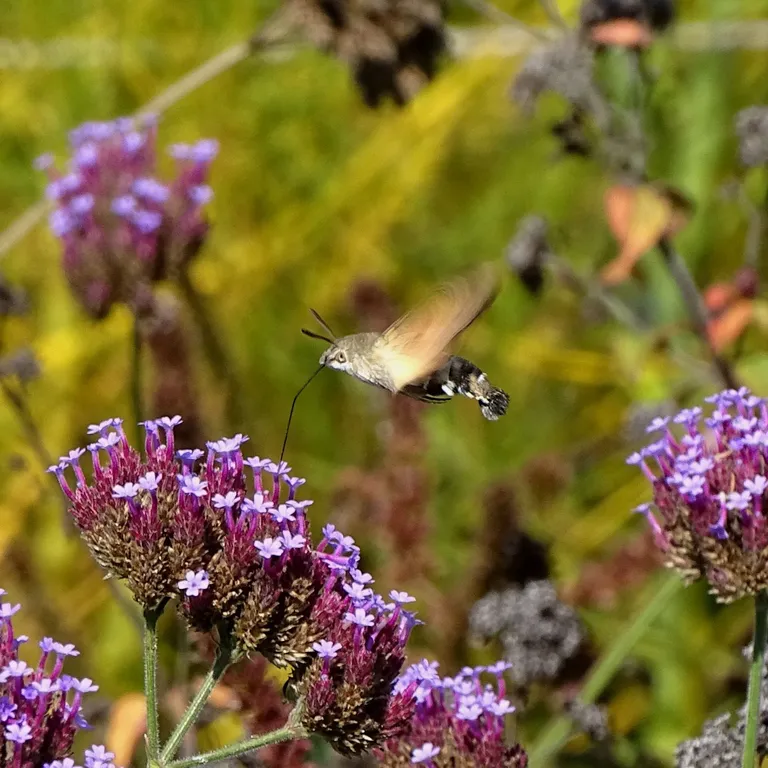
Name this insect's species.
Macroglossum stellatarum
